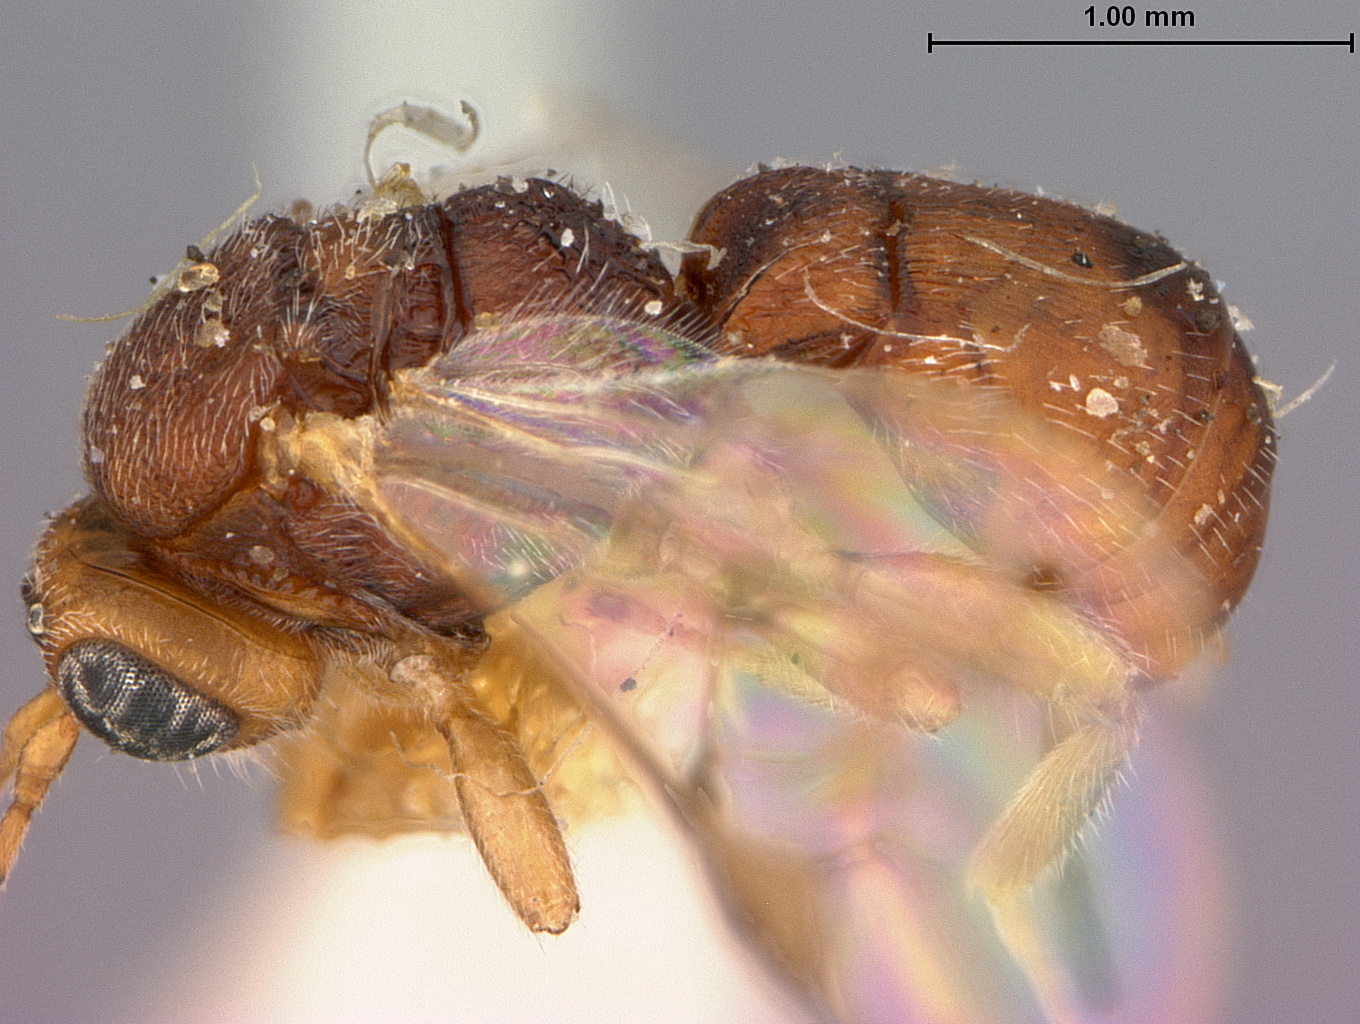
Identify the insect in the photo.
Glyptocolastas bruchivorus
